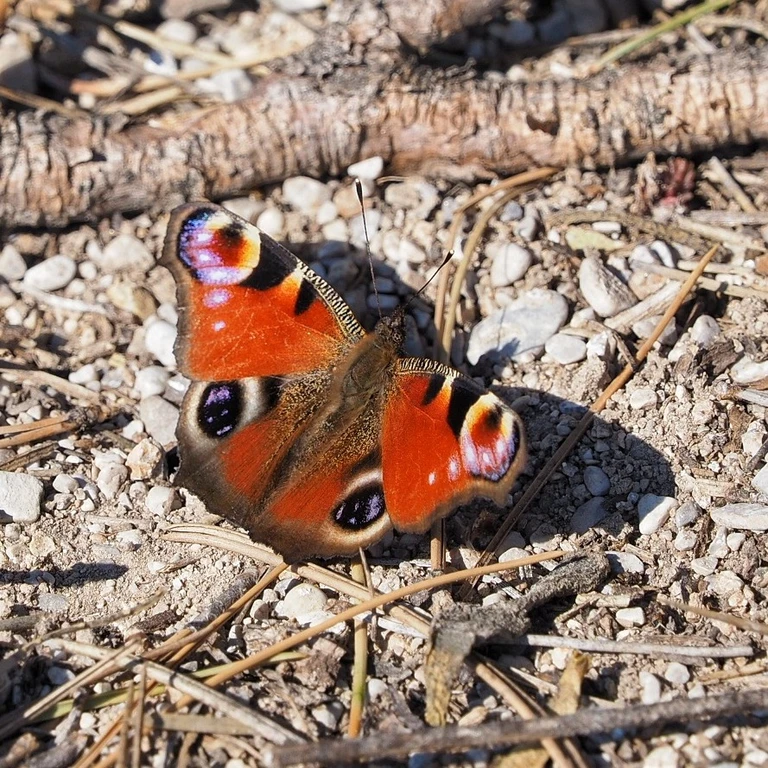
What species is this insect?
Aglais io
